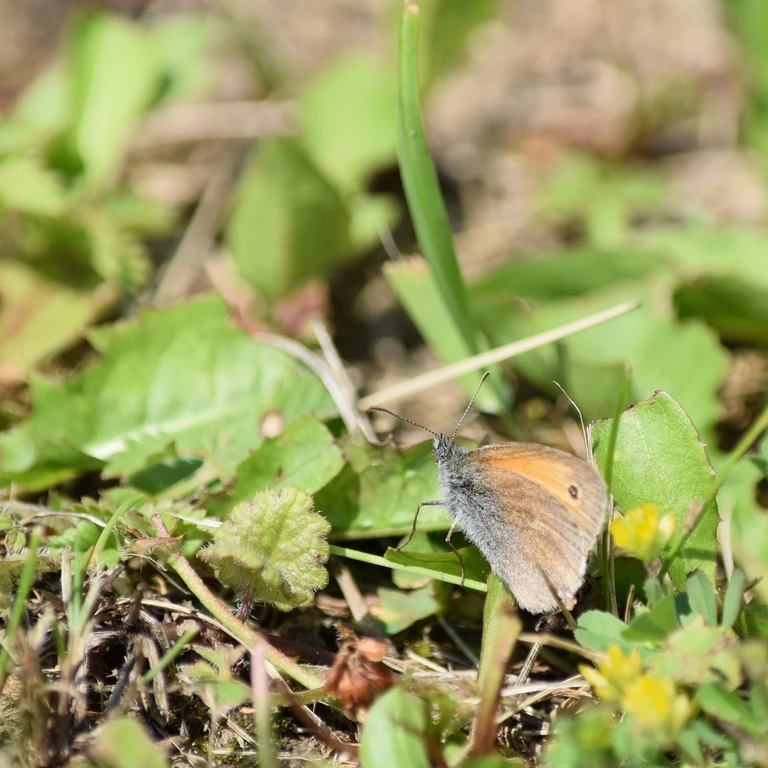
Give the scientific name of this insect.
Coenonympha pamphilus
